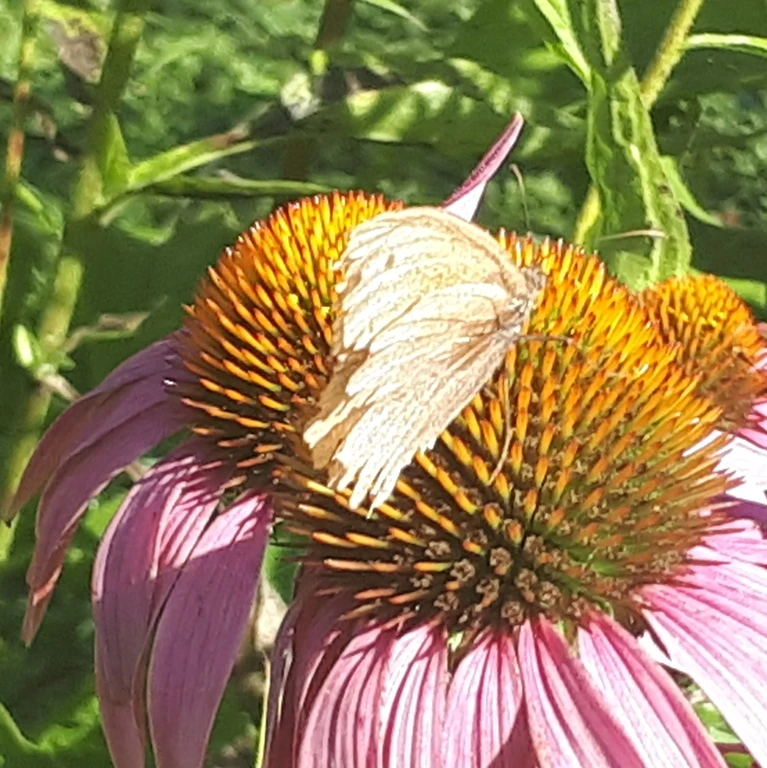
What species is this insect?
Maniola jurtina
